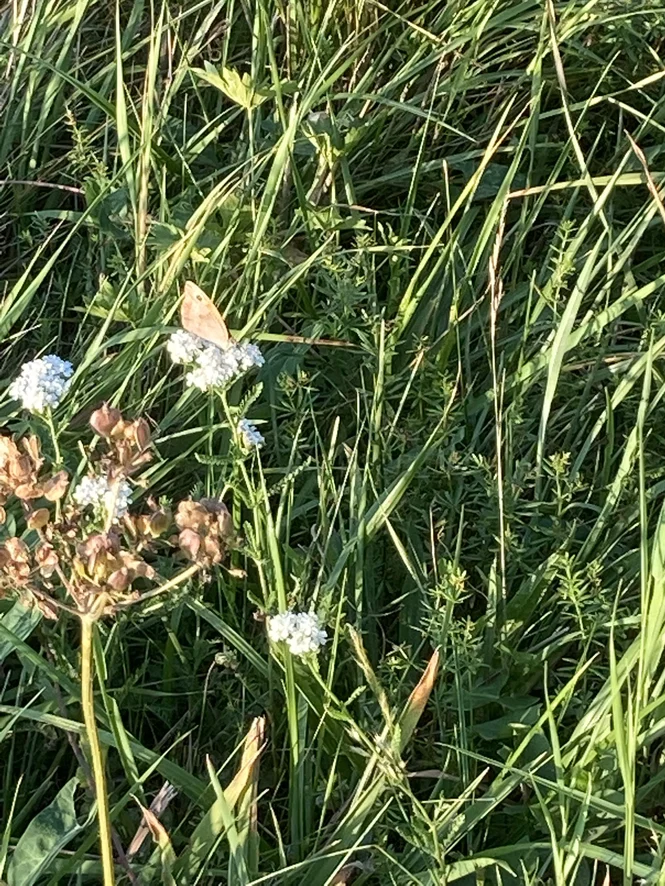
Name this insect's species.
Maniola jurtina
